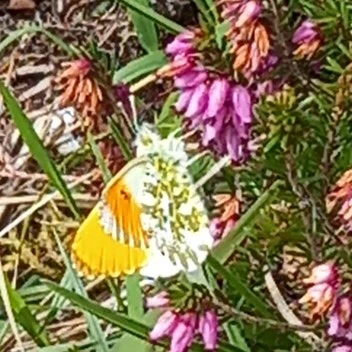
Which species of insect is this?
Anthocharis cardamines
